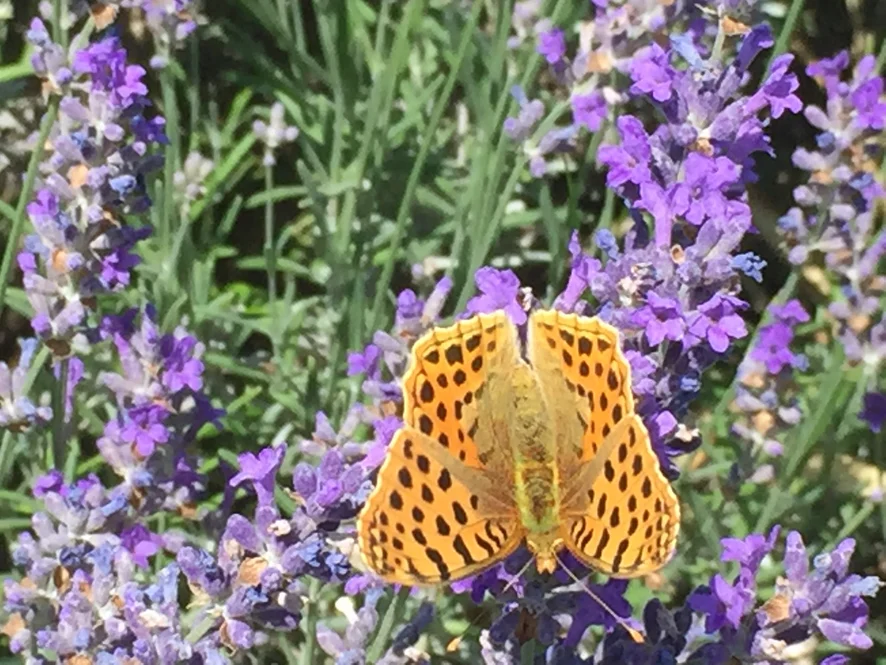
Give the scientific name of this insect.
Issoria lathonia
